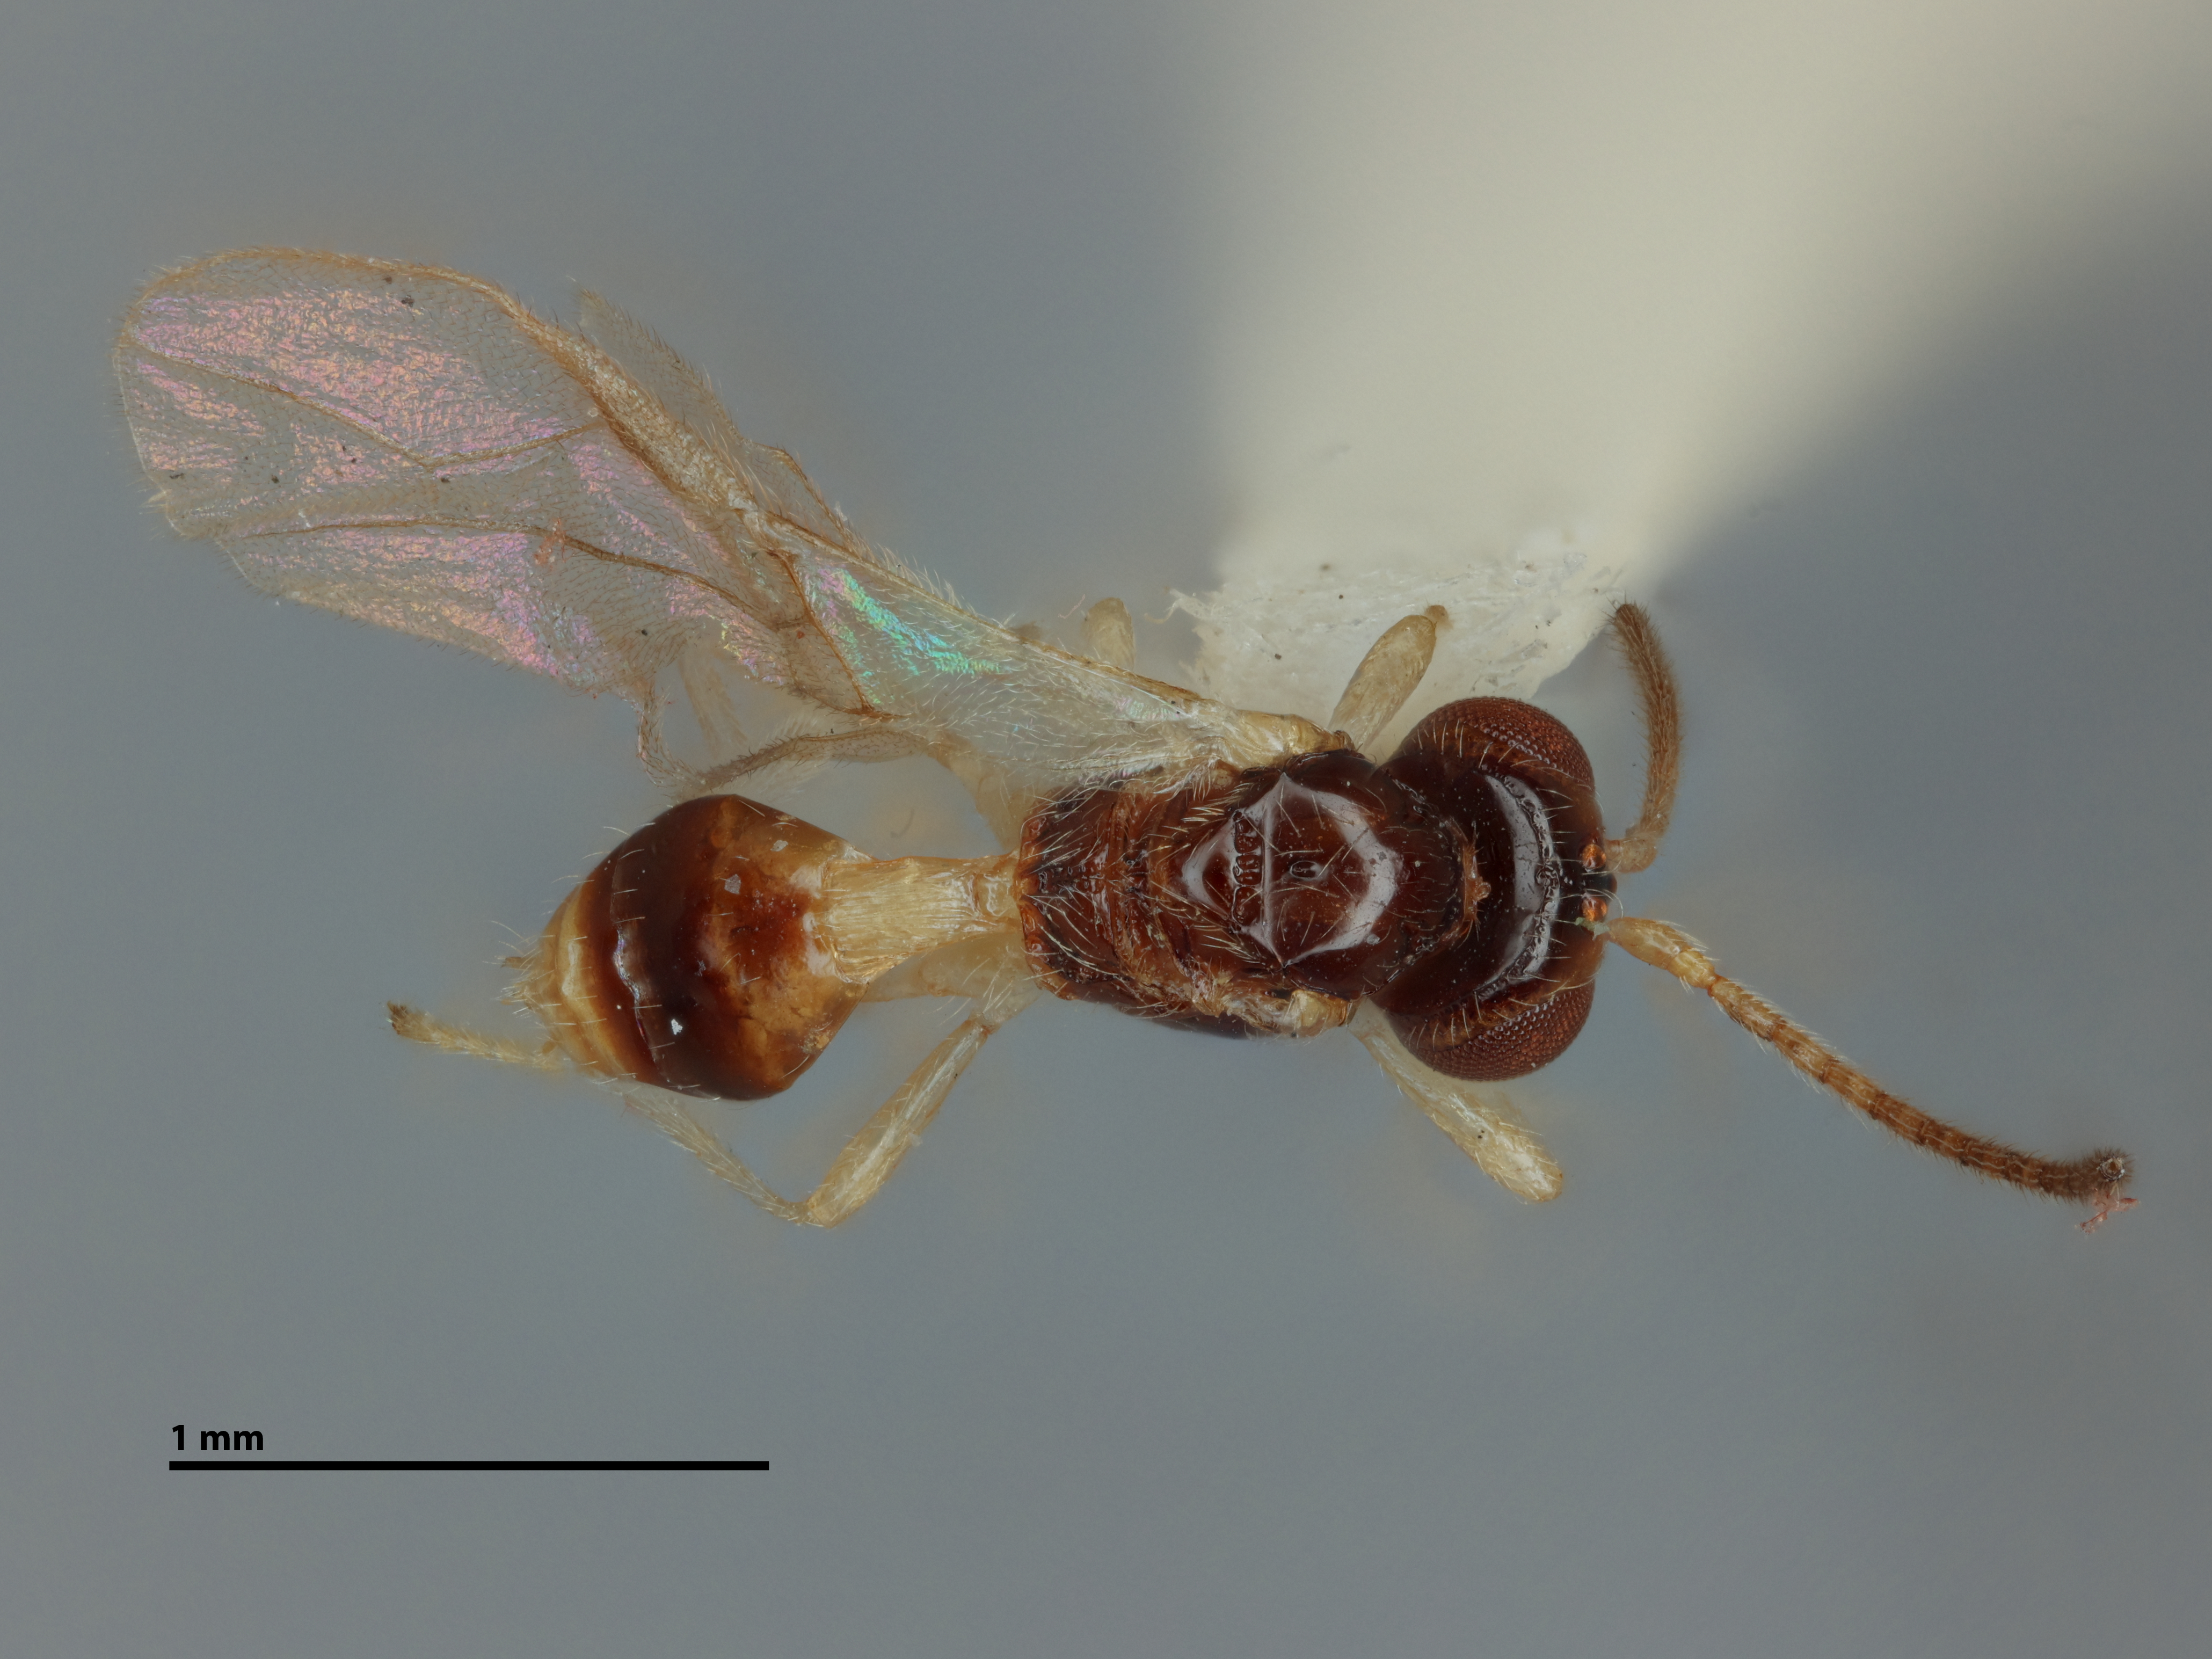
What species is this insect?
Neopius inaequalis
